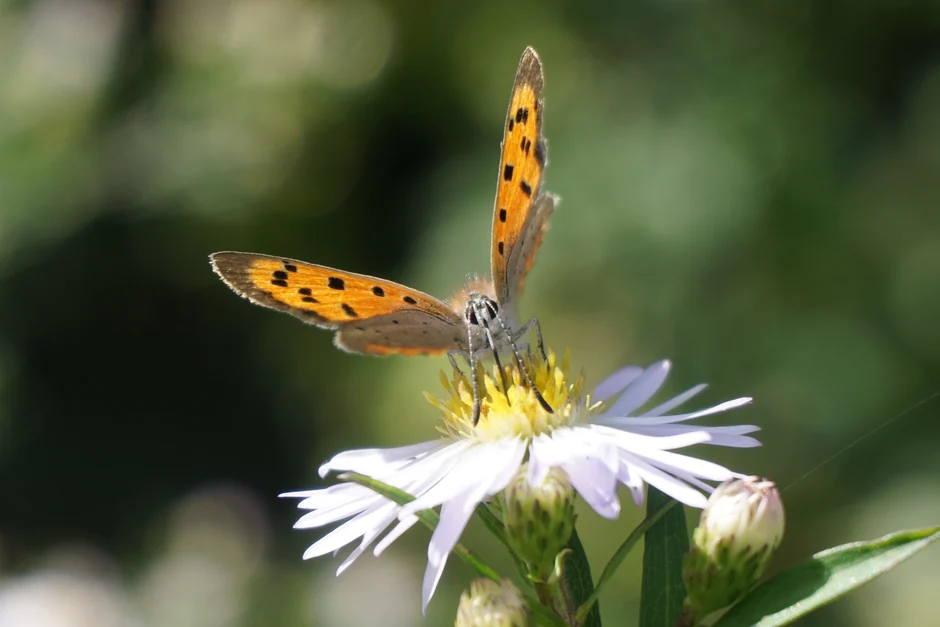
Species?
Lycaena phlaeas
